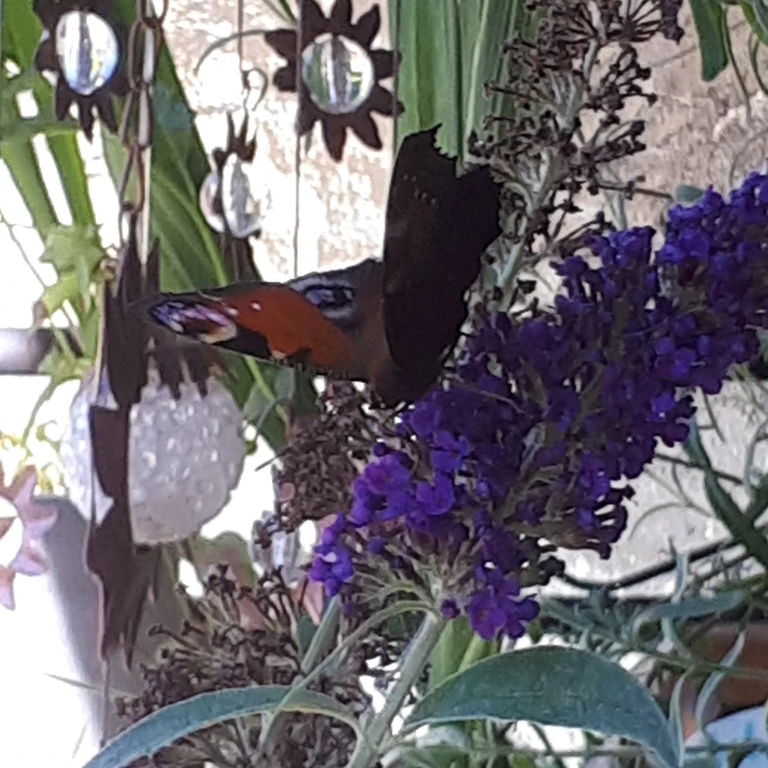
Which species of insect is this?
Aglais io
